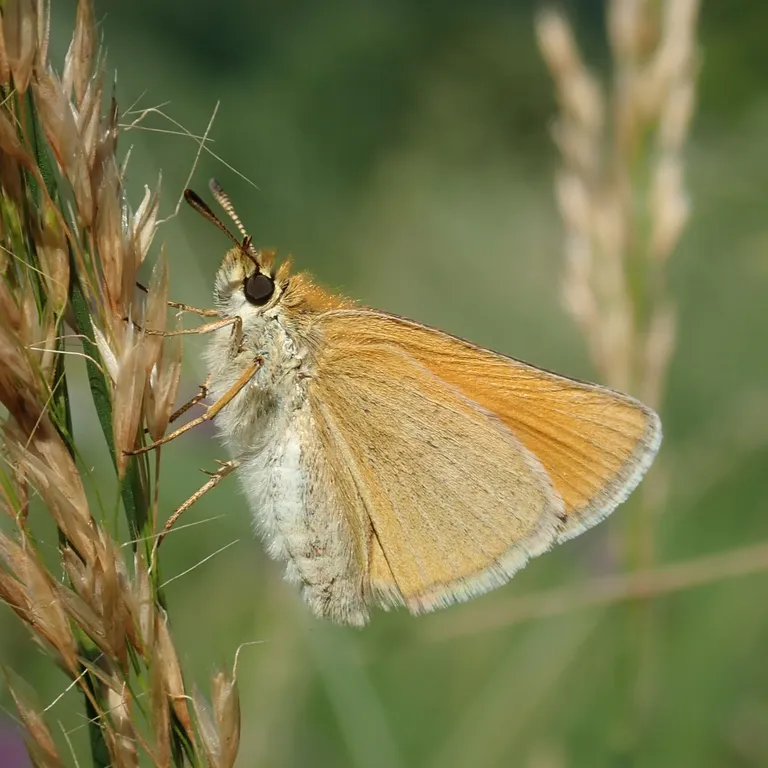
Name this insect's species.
Thymelicus sylvestris
